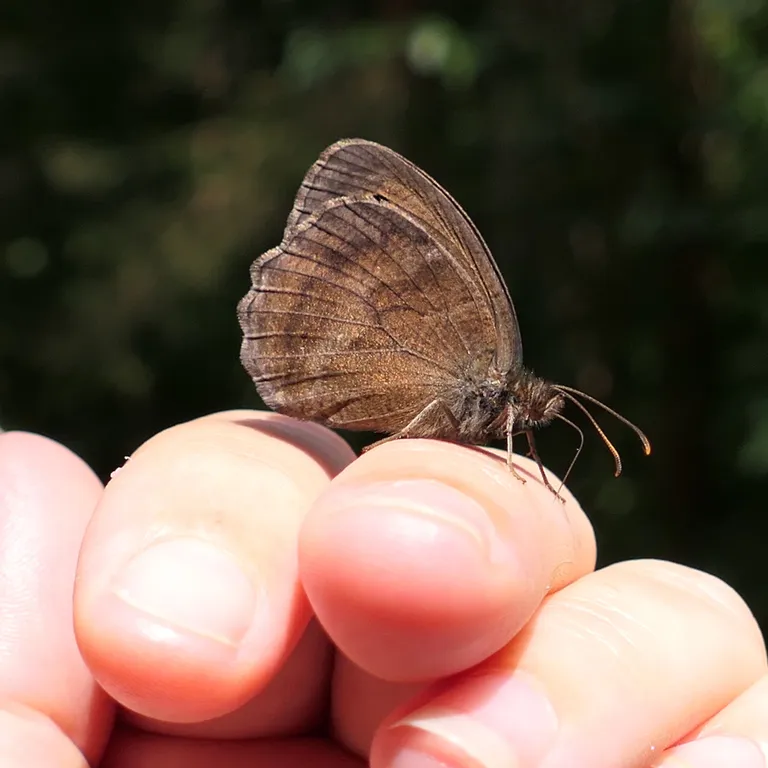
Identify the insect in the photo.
Minois dryas
